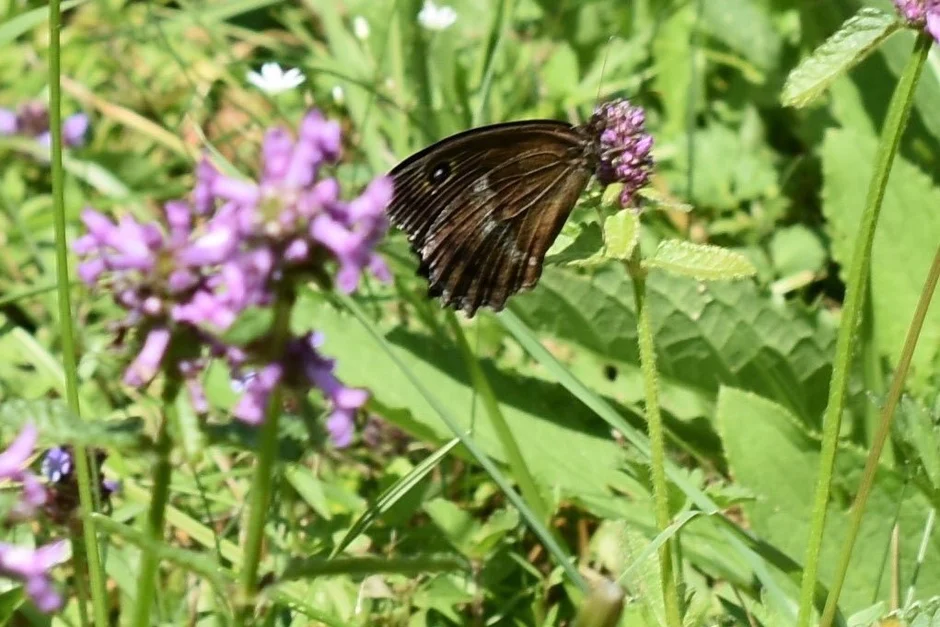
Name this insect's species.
Minois dryas
